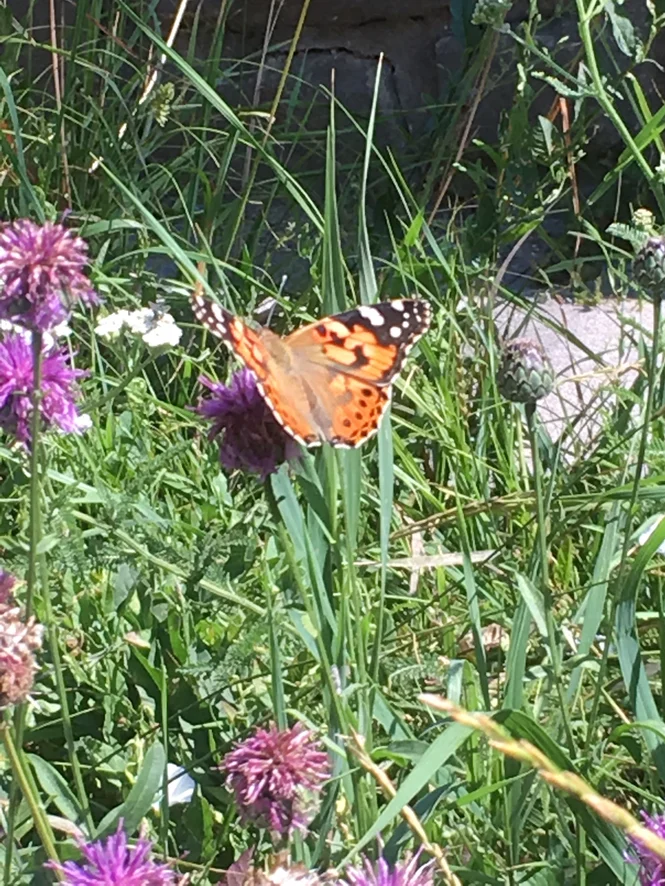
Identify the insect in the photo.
Vanessa cardui
